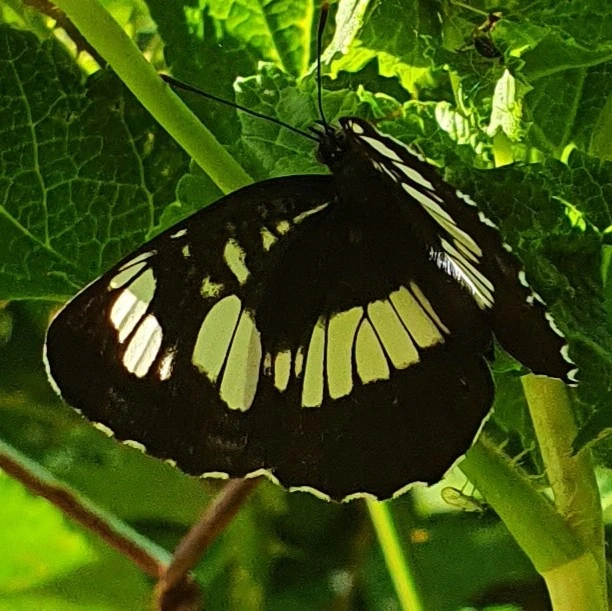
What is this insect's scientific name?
Neptis rivularis
